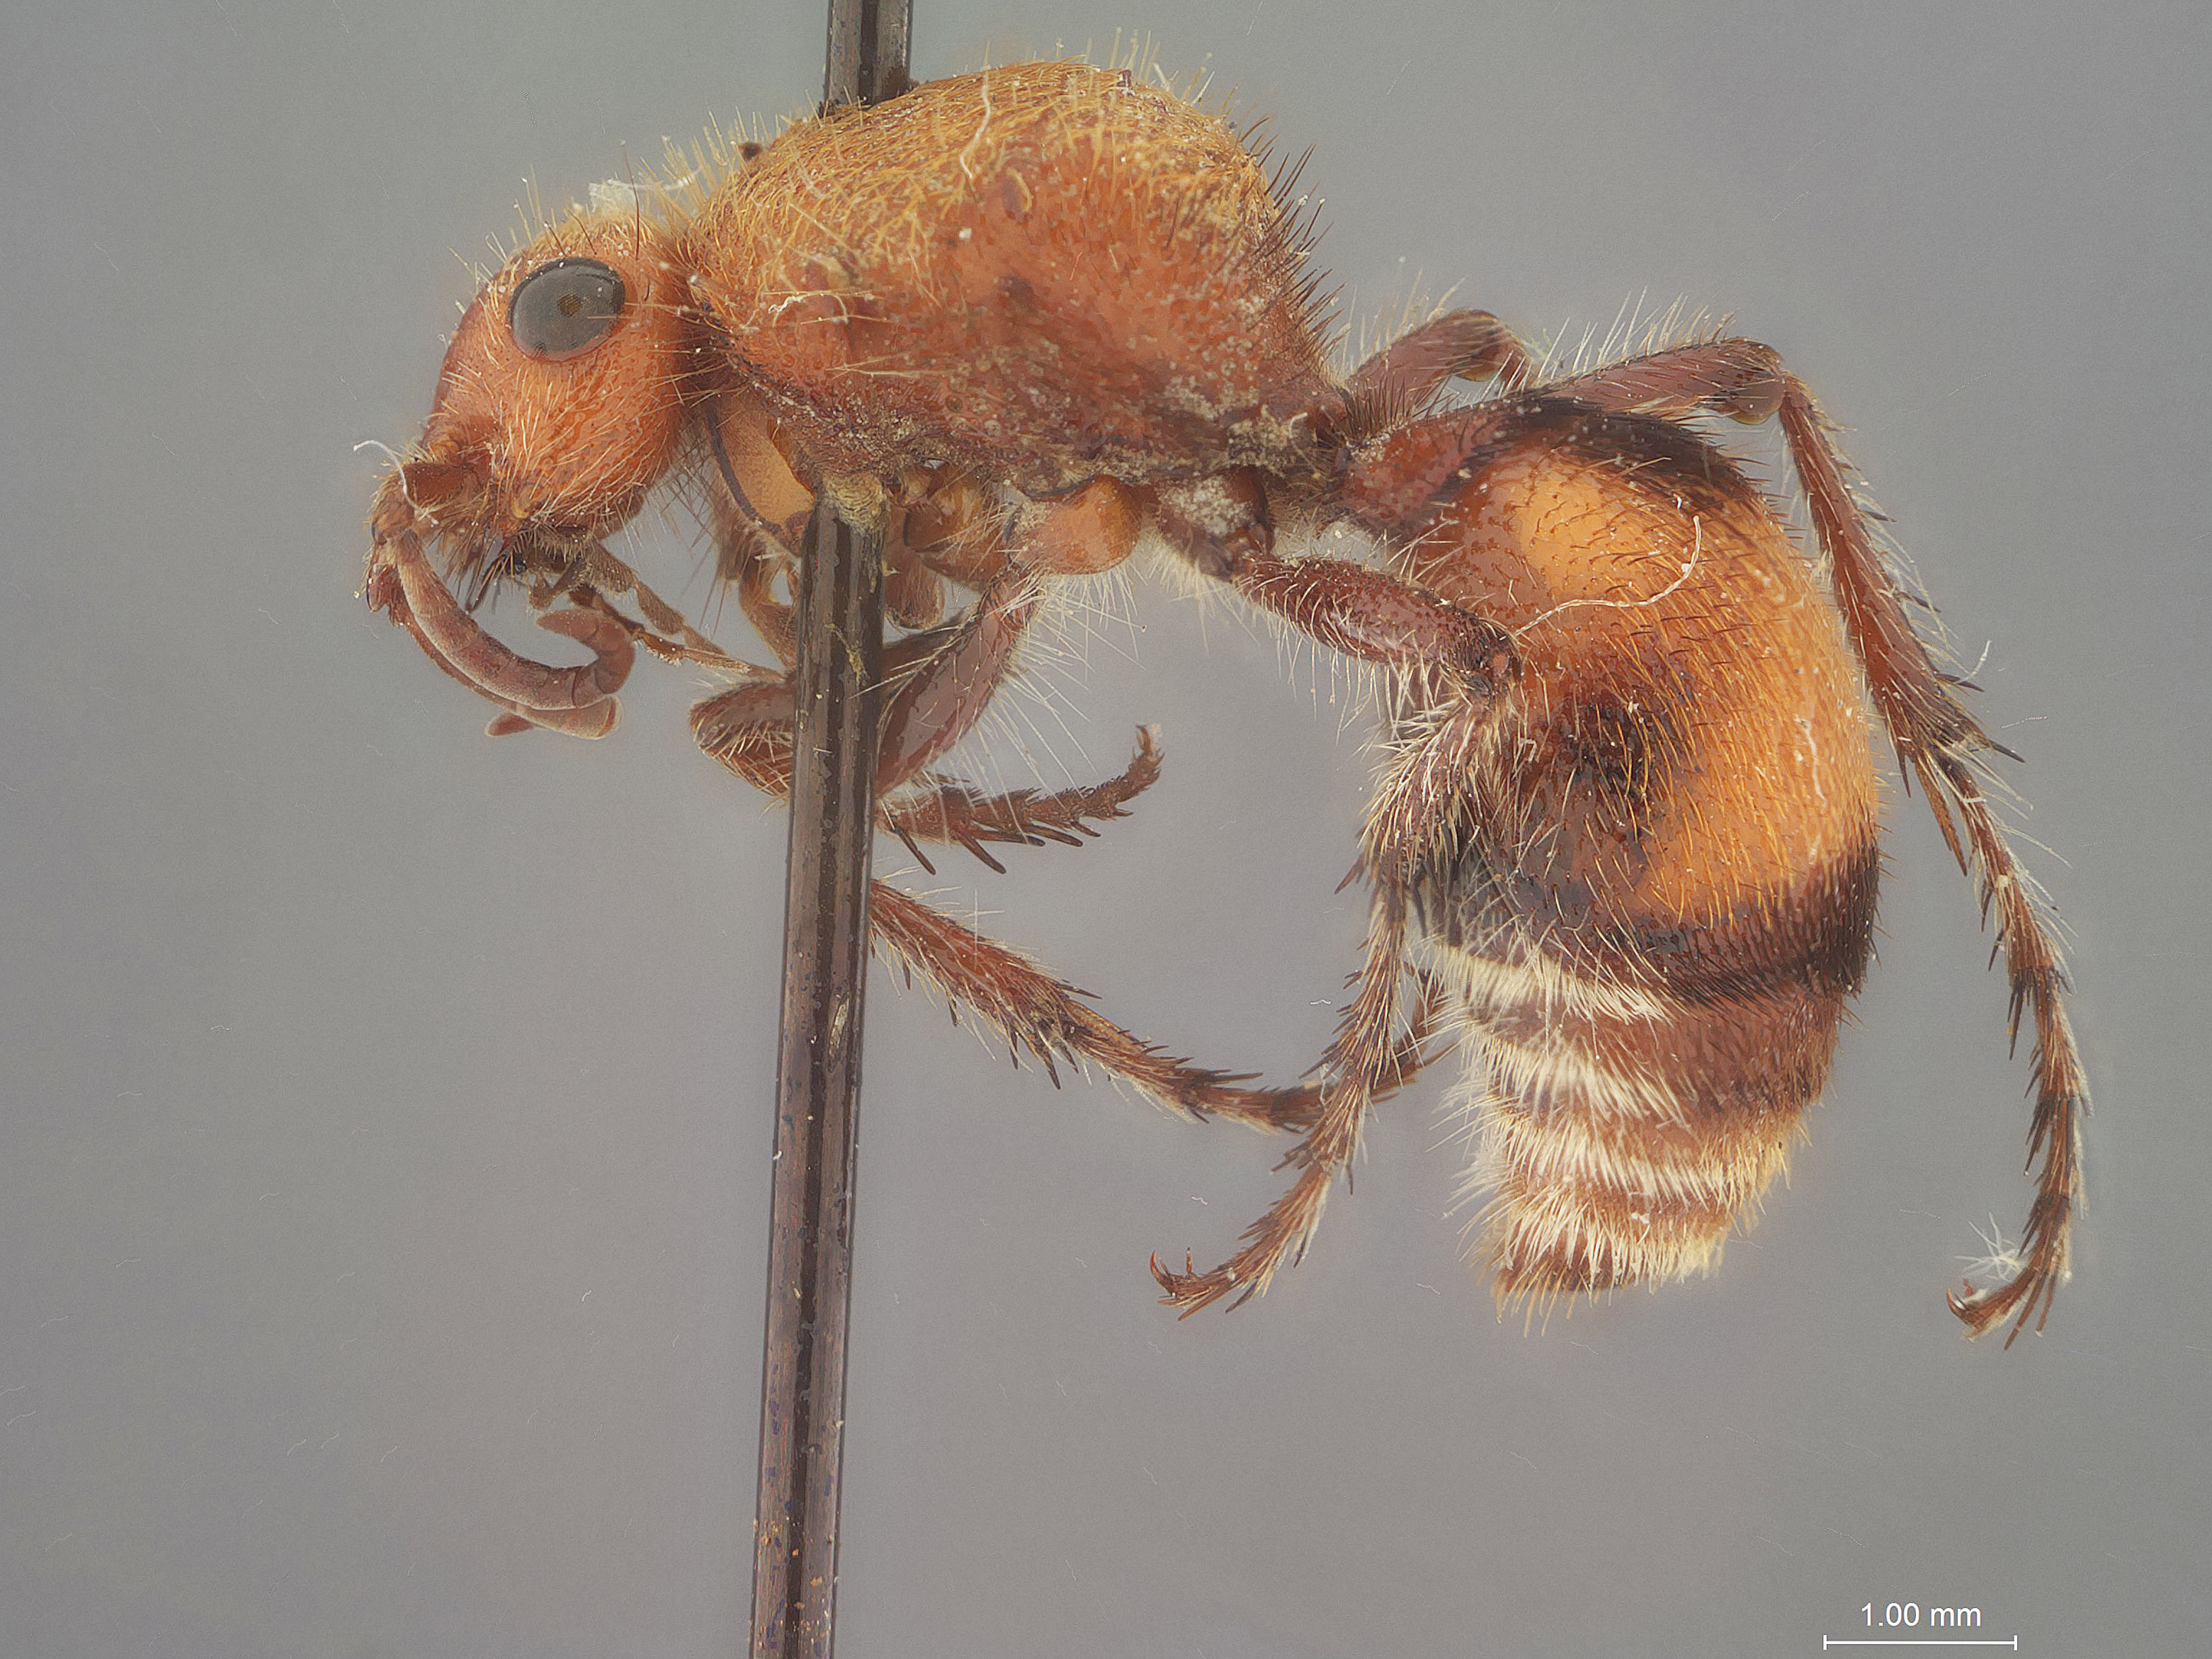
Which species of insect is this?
Dasymutilla plesia
